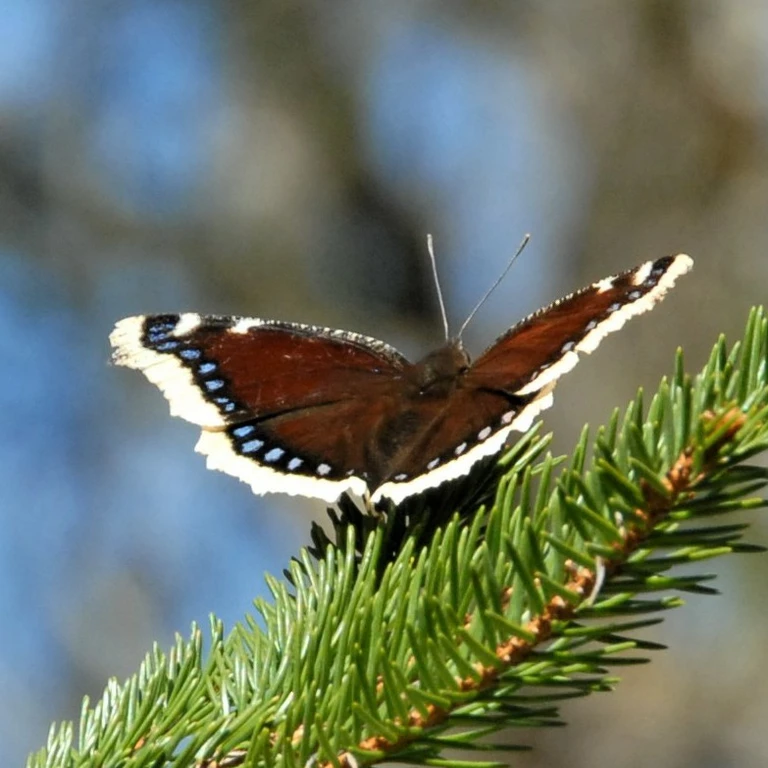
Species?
Nymphalis antiopa
